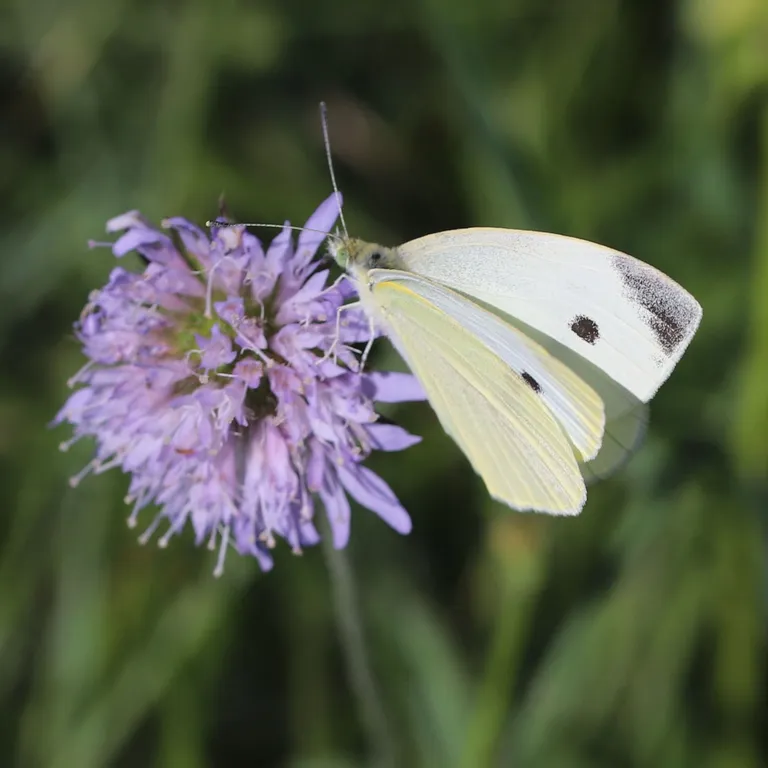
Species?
Pieris rapae
